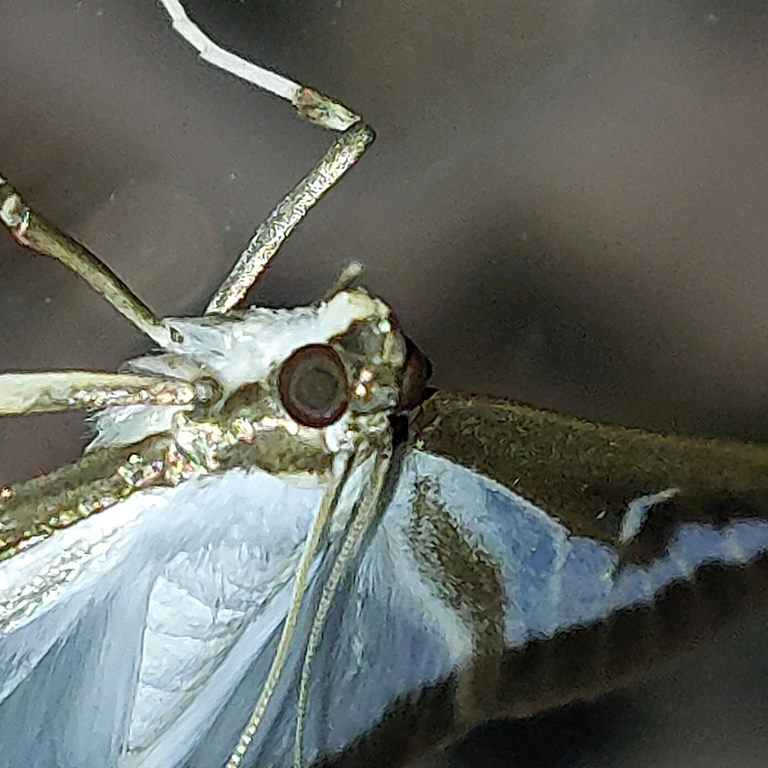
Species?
Cydalima perspectalis
